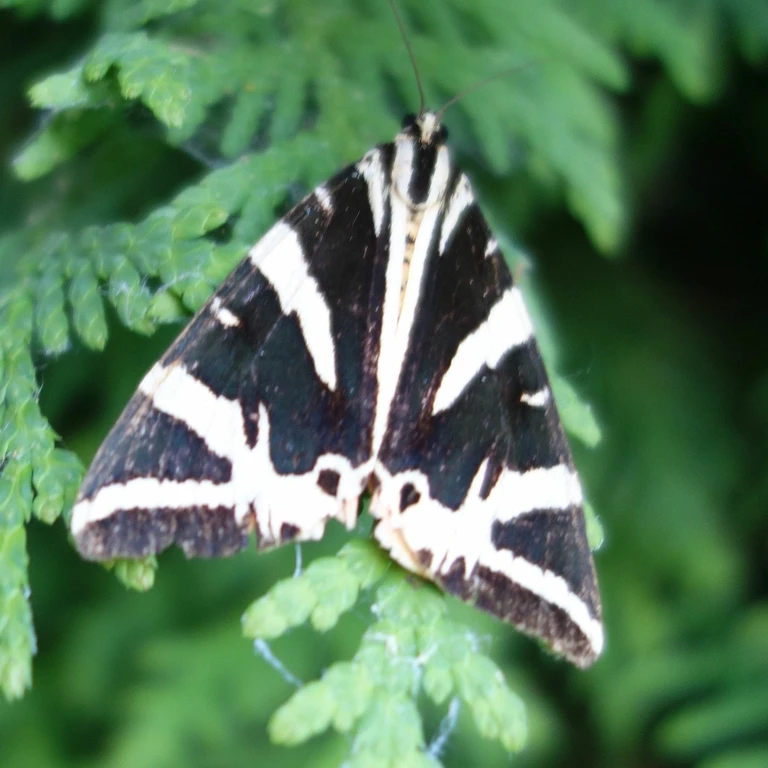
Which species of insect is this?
Euplagia quadripunctaria
